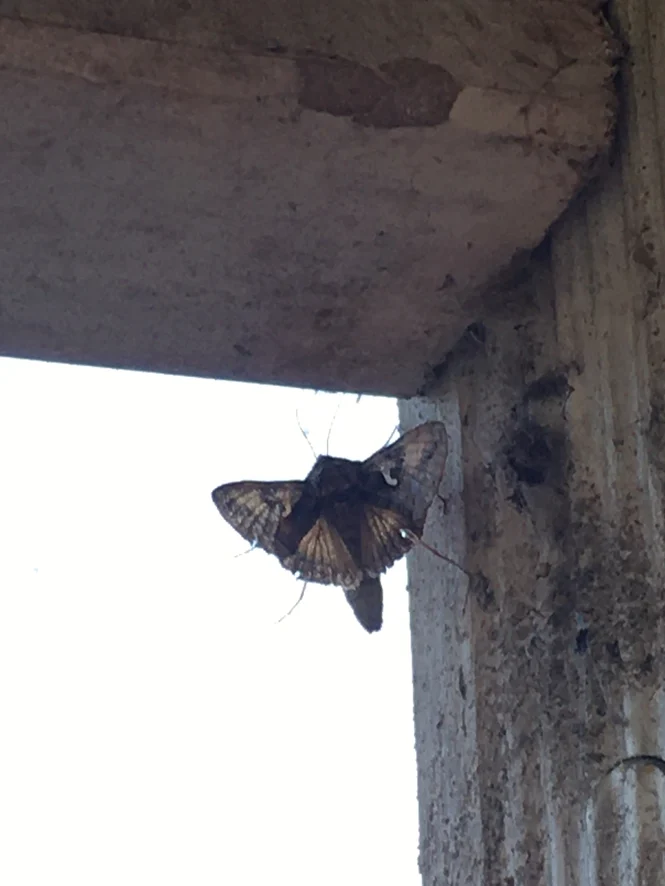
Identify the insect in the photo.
Autographa gamma
